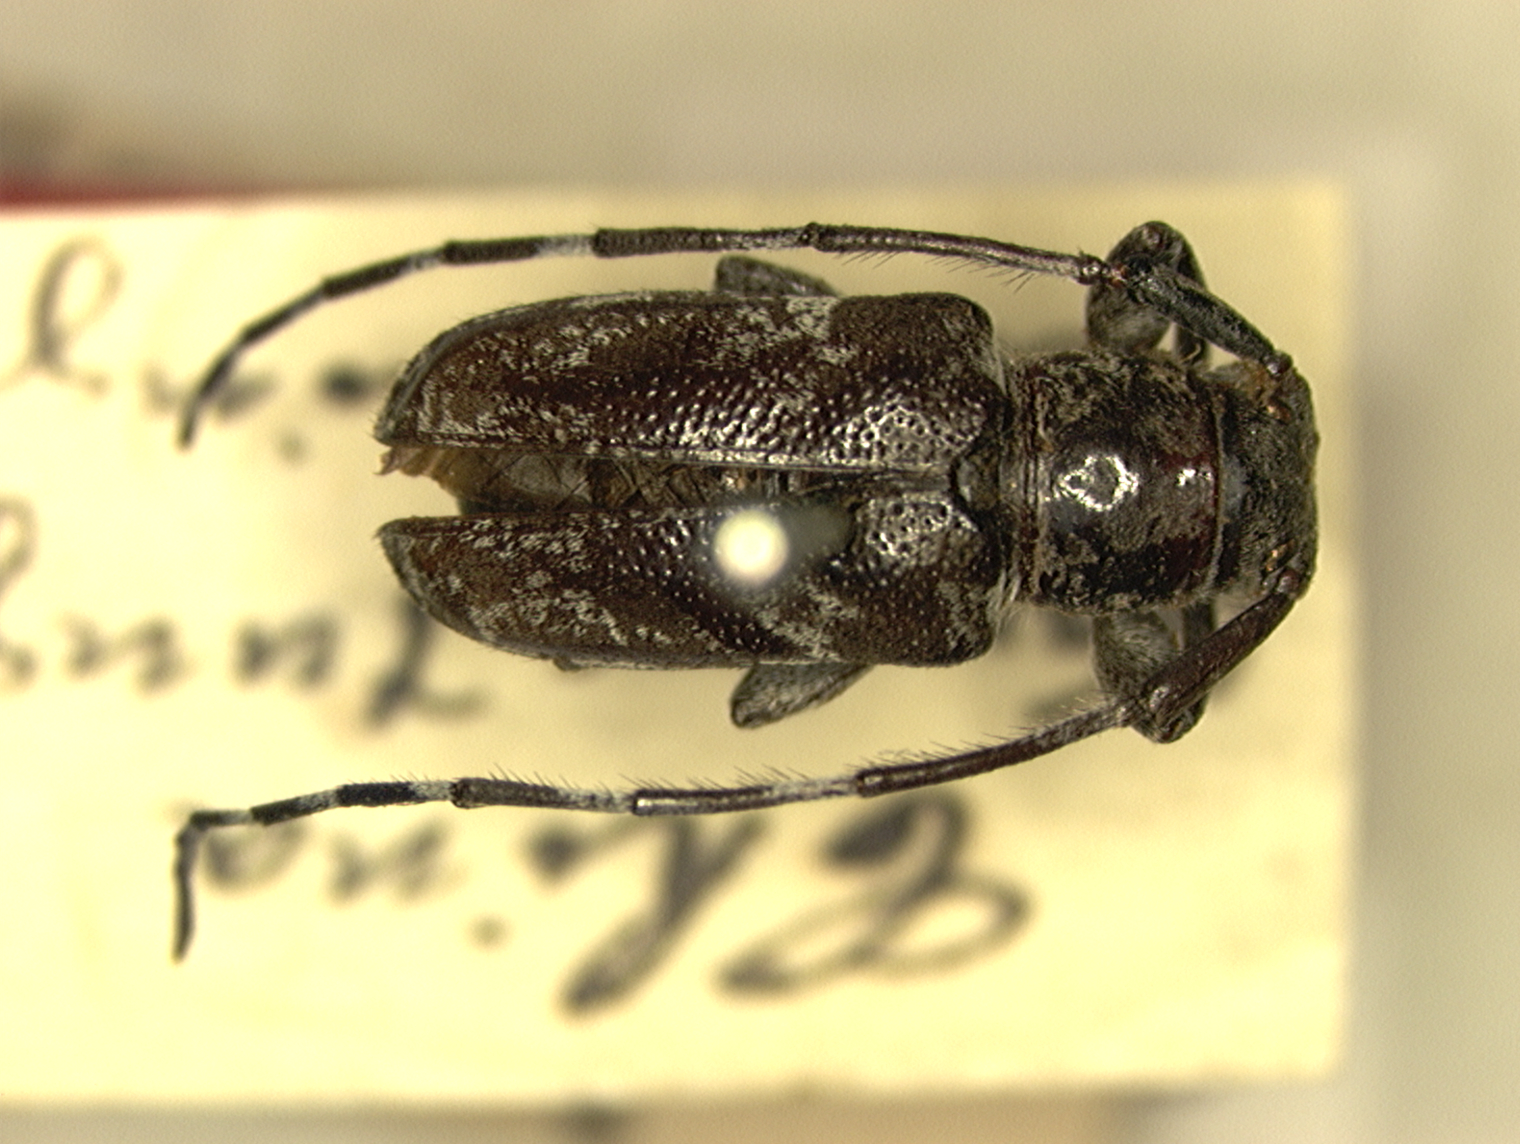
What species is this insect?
Mesosa griseomarmorata
